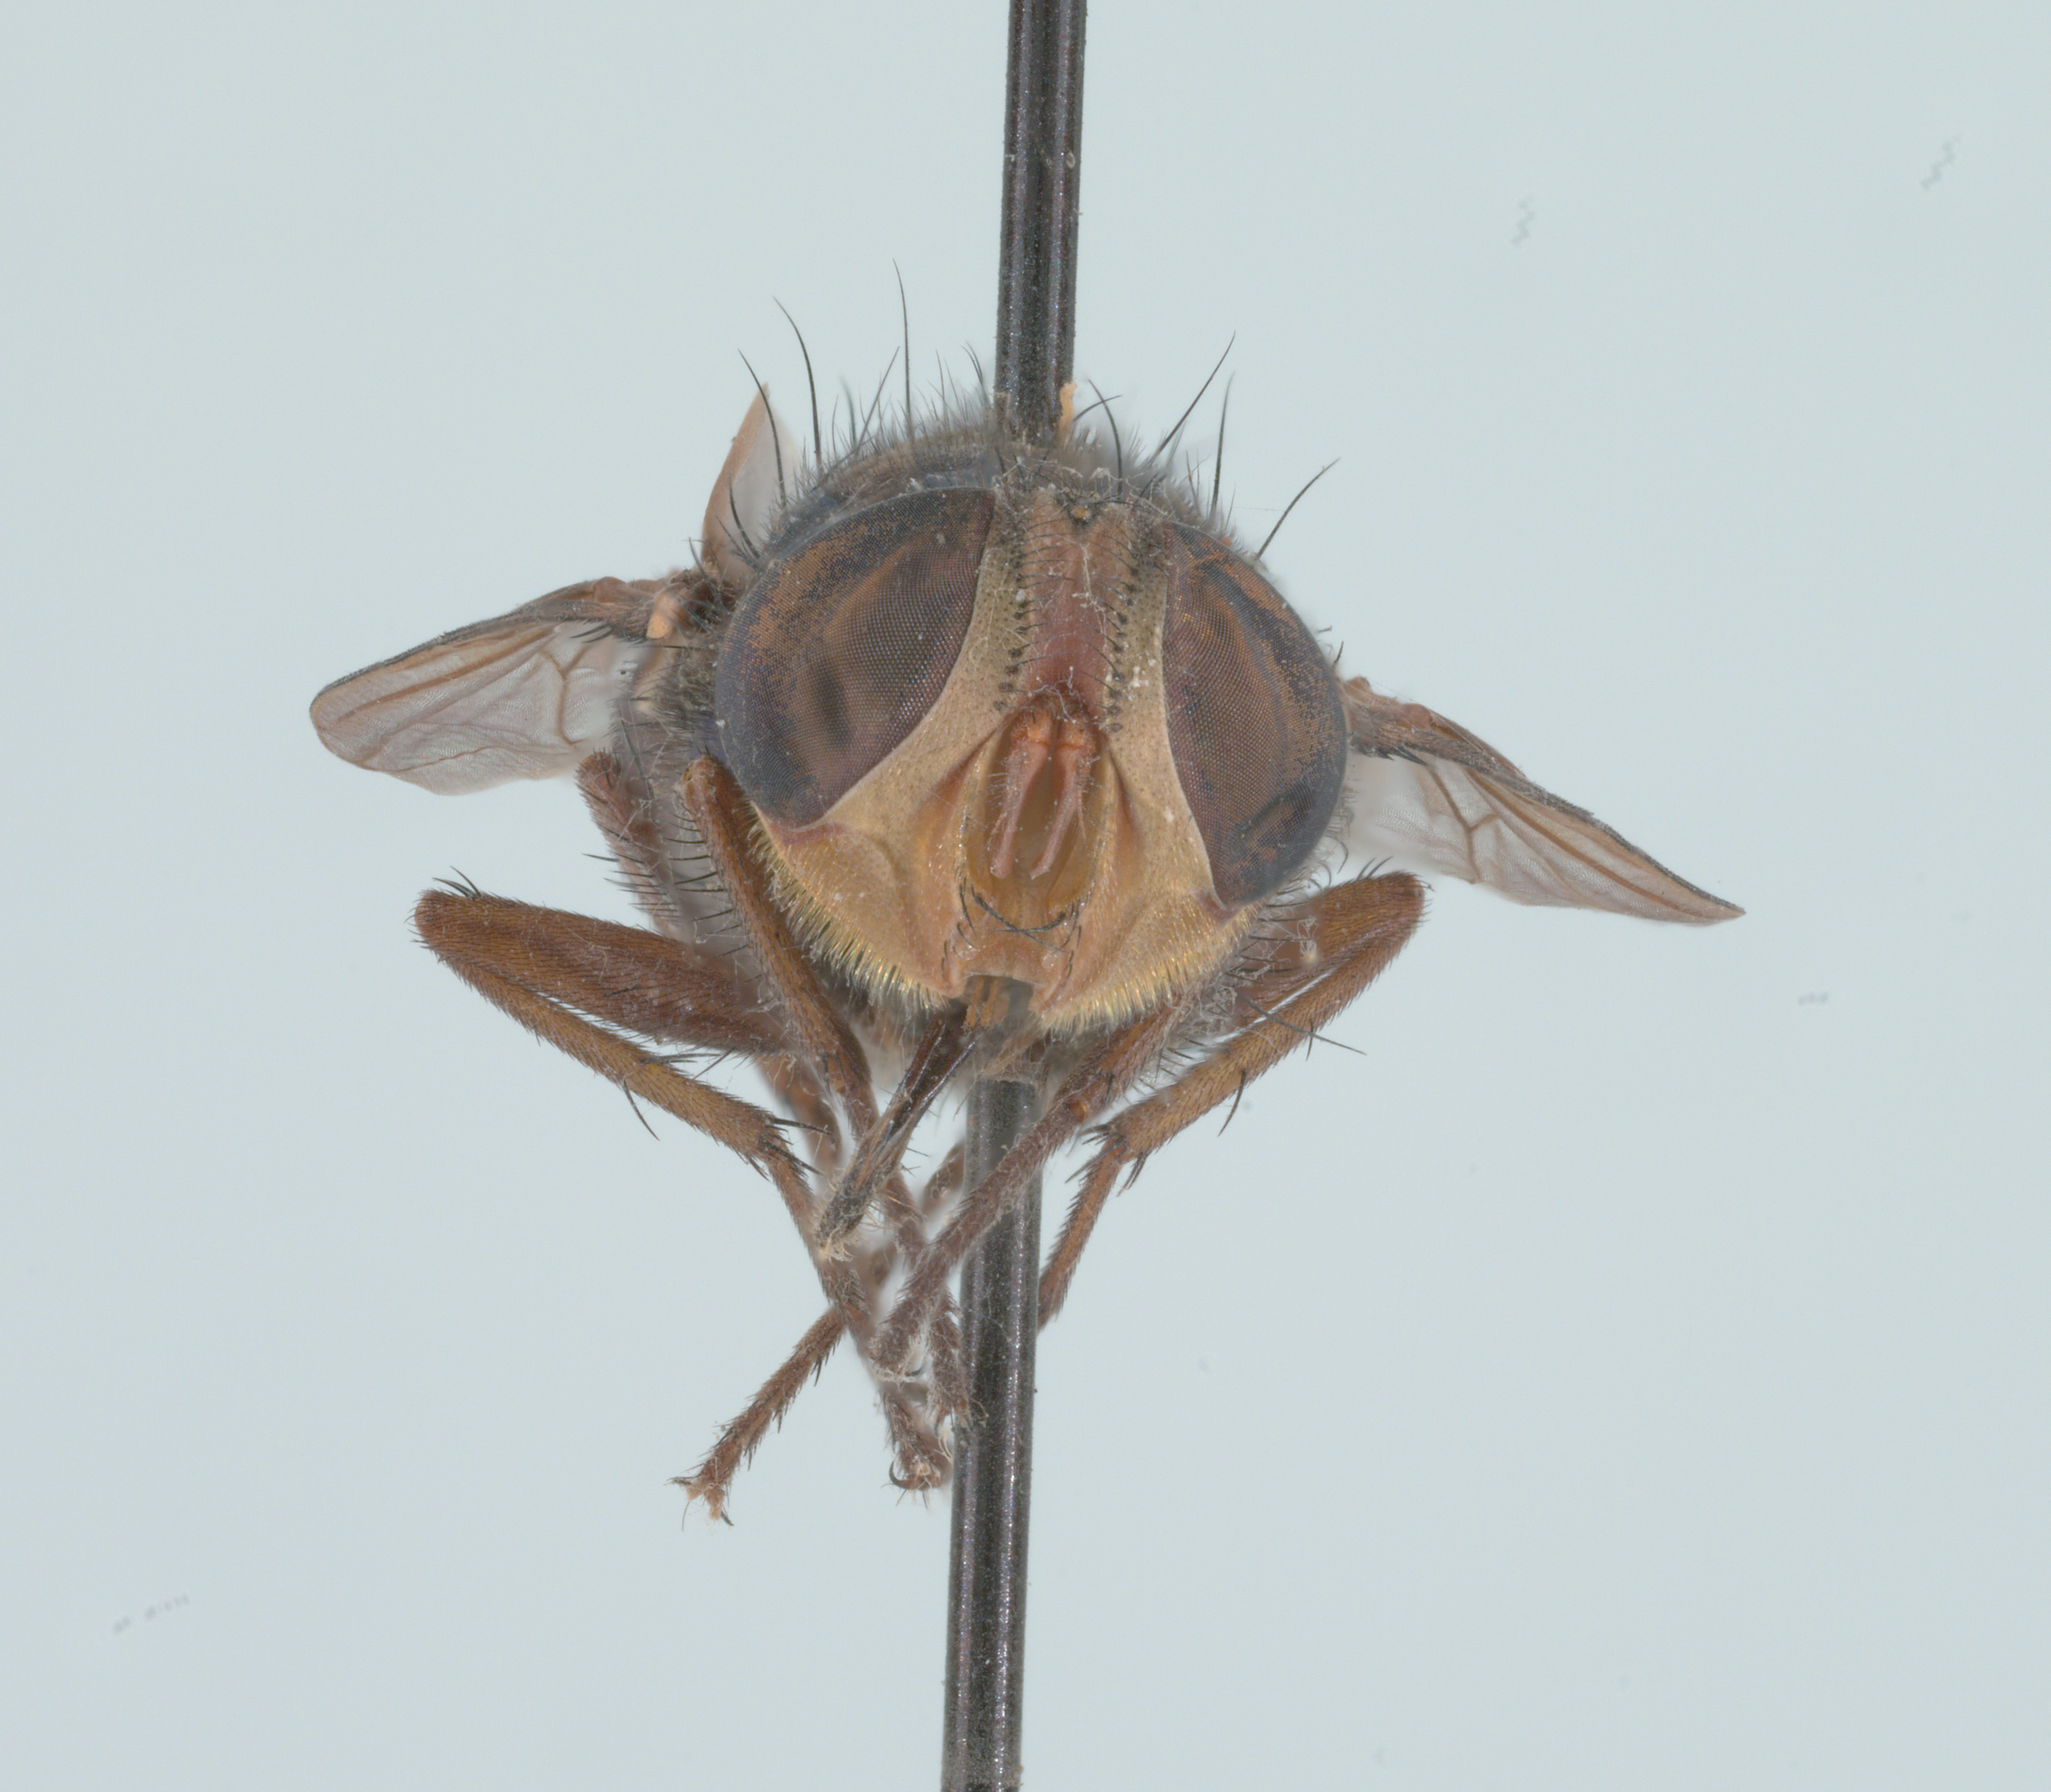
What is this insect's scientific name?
Cochliomyia hominivorax
